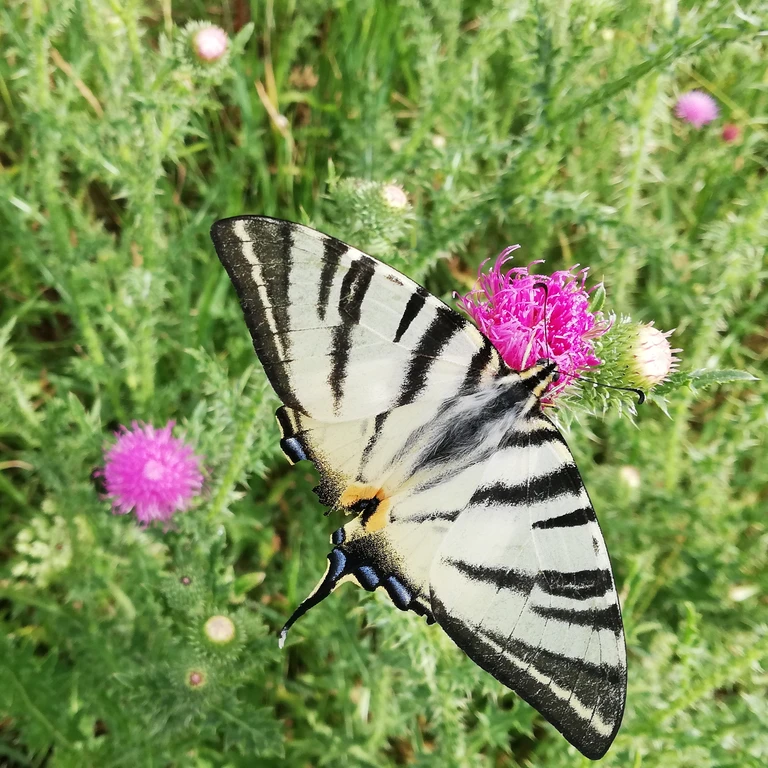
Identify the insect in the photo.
Iphiclides podalirius
